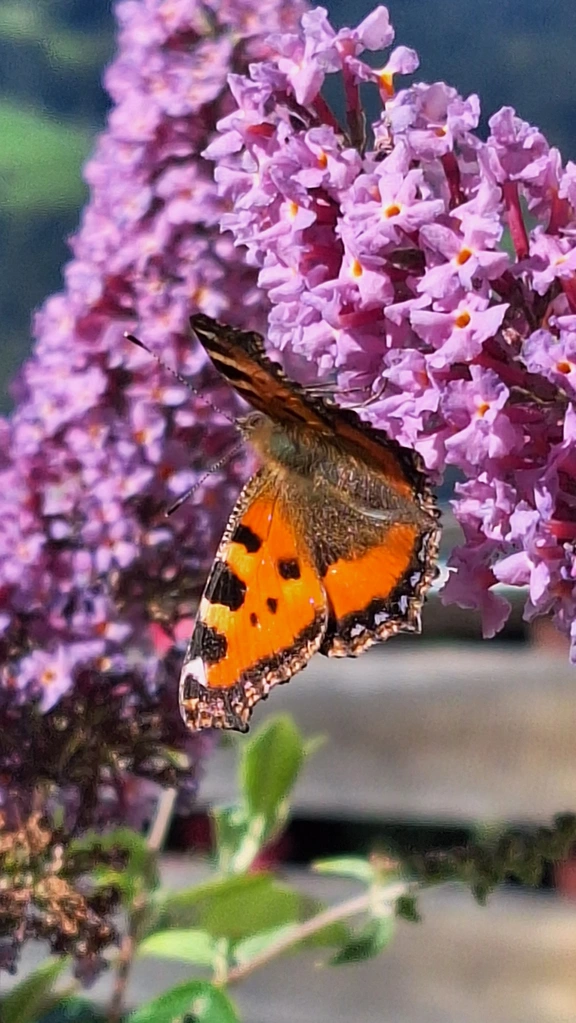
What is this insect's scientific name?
Aglais urticae
